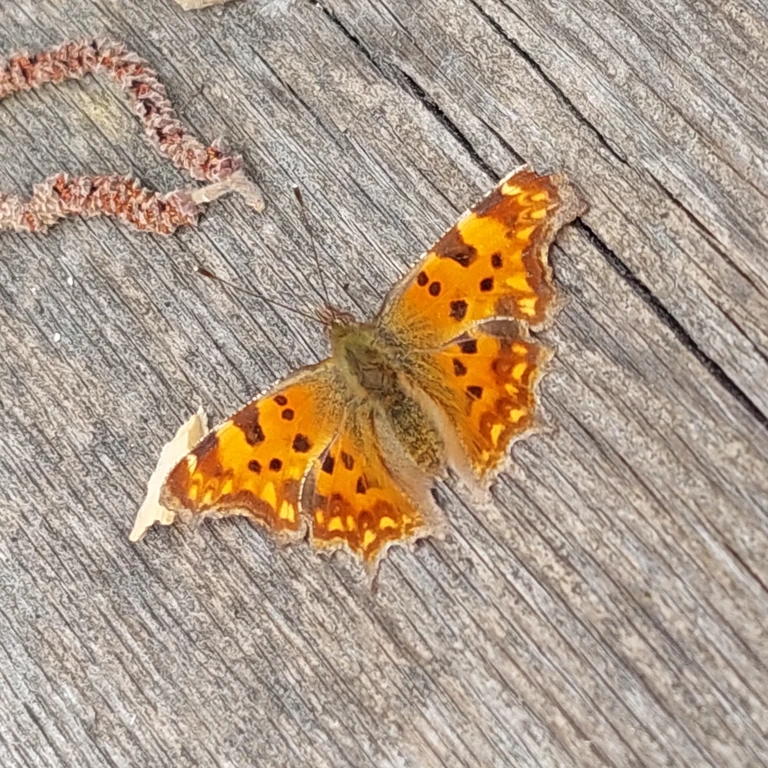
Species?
Polygonia c-album
